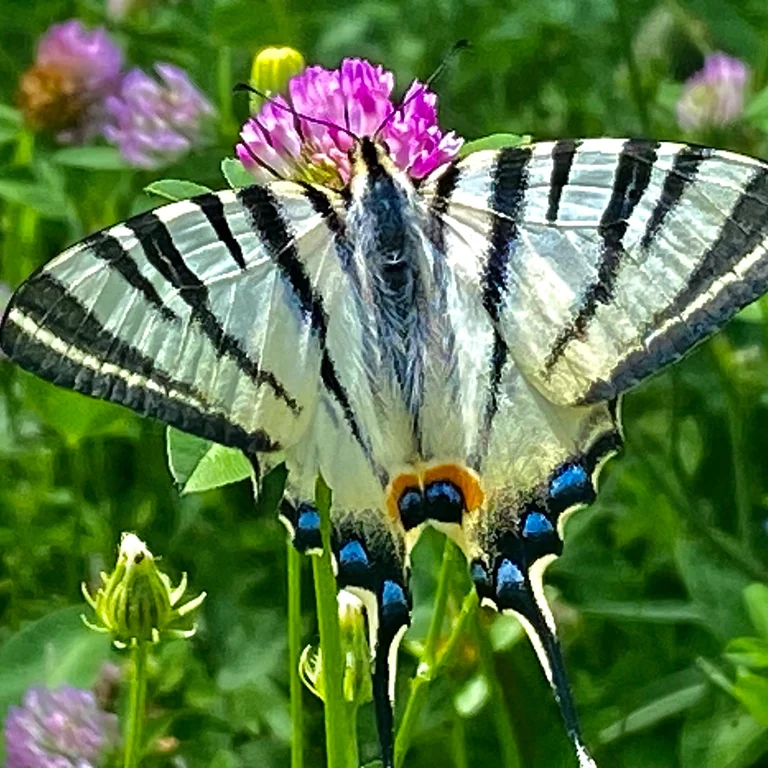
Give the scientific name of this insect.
Iphiclides podalirius
